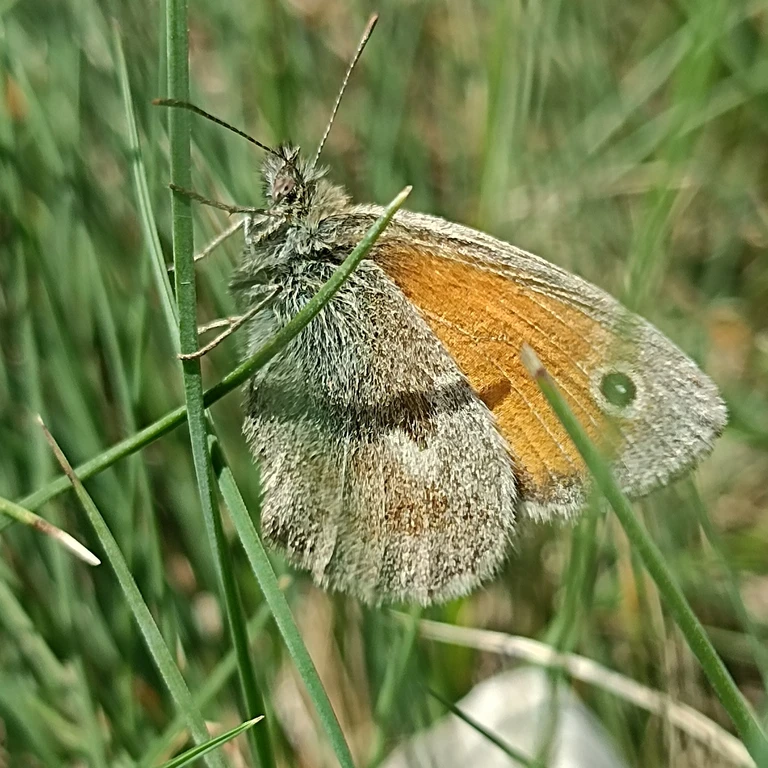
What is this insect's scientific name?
Coenonympha pamphilus
